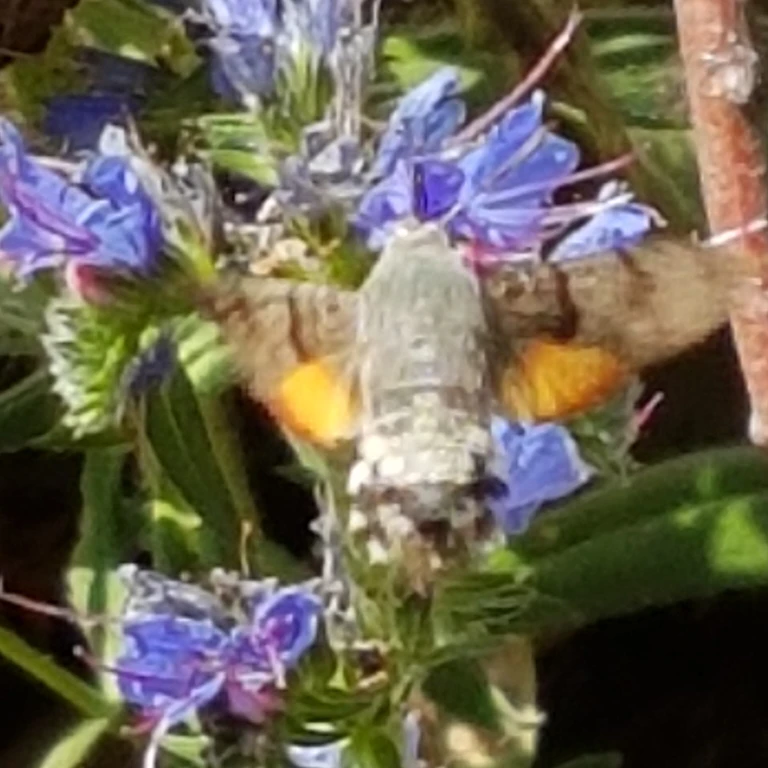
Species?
Macroglossum stellatarum
